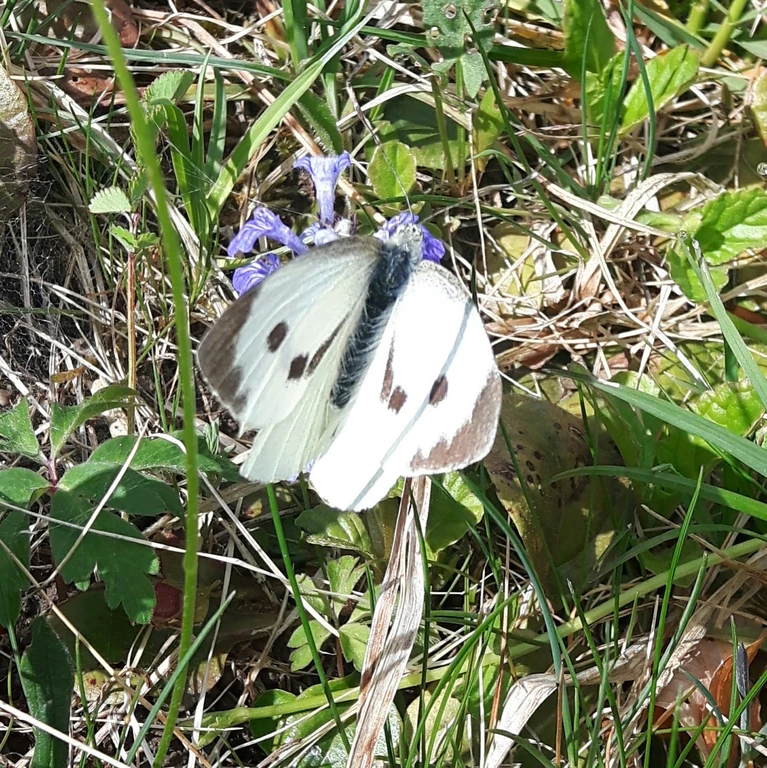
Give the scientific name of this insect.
Pieris brassicae
